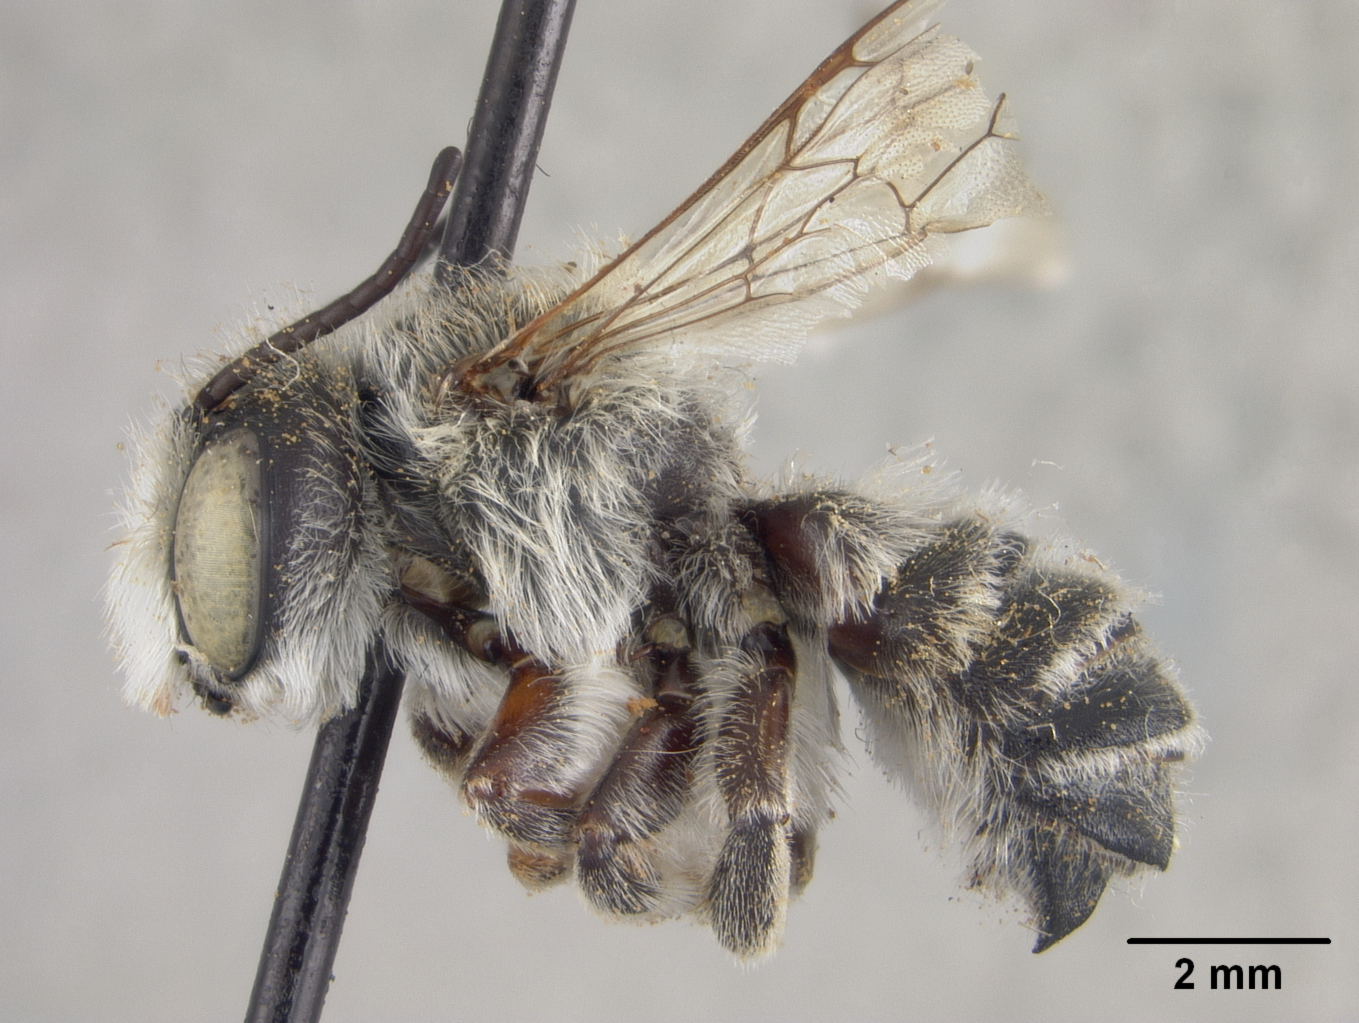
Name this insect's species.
Megachile mucorosa
